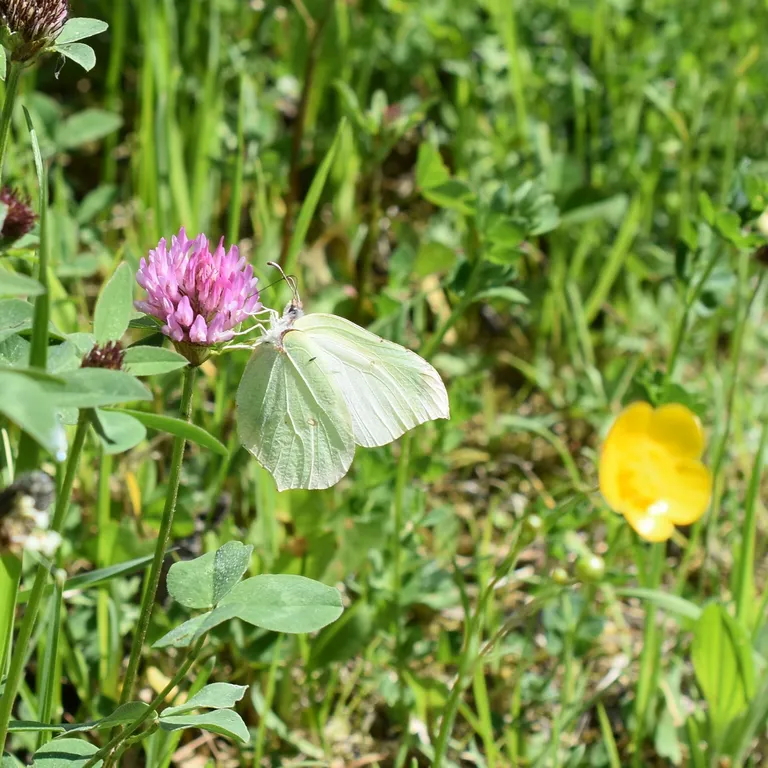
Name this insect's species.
Gonepteryx rhamni
